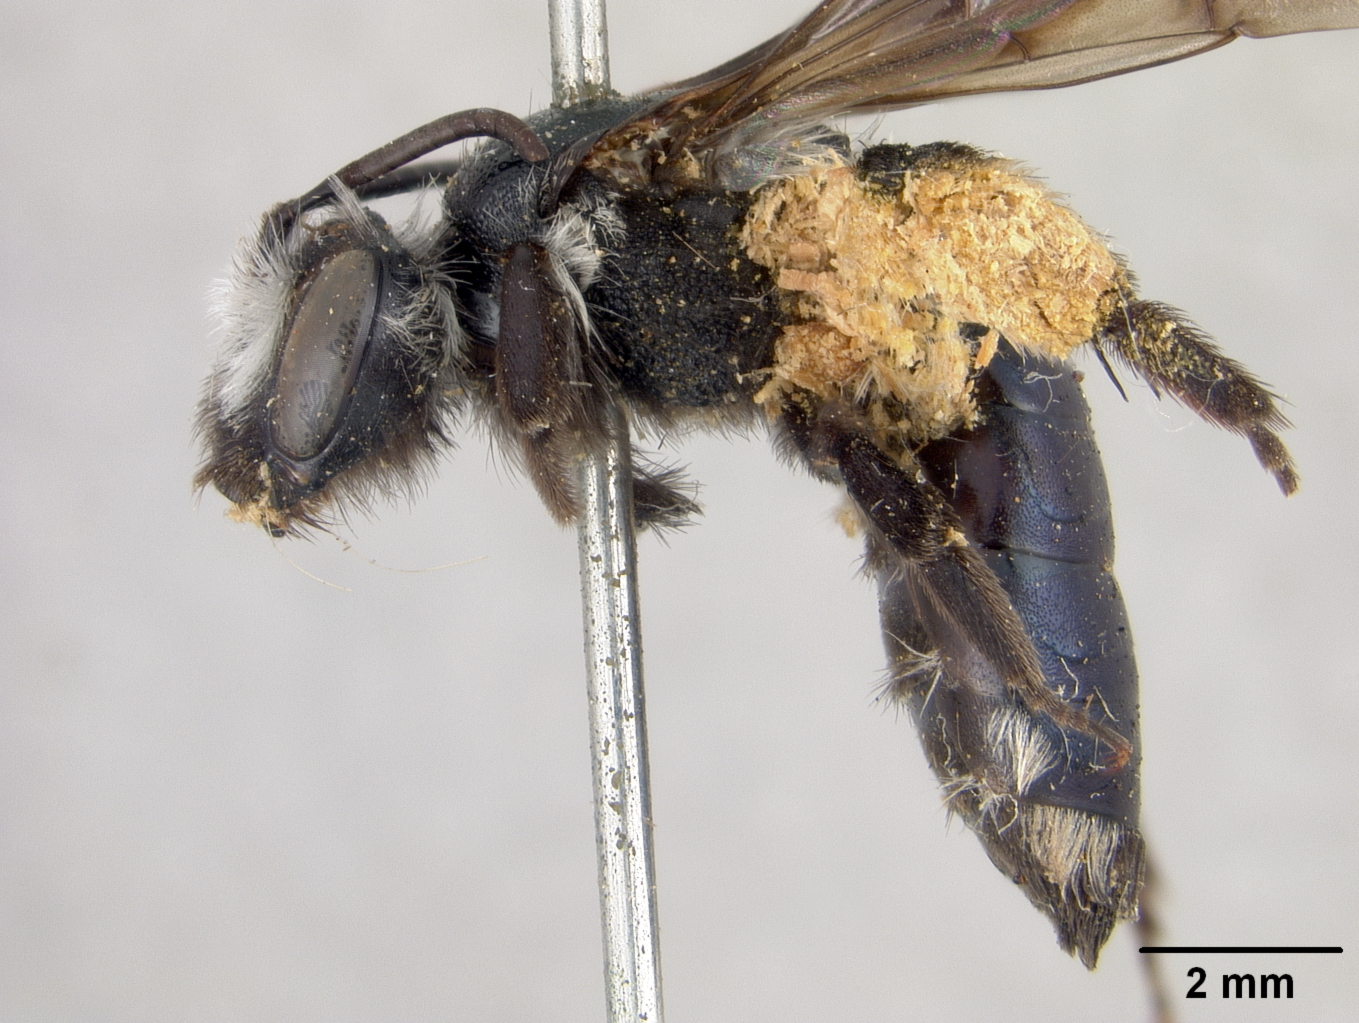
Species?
Andrena hemicyanea
